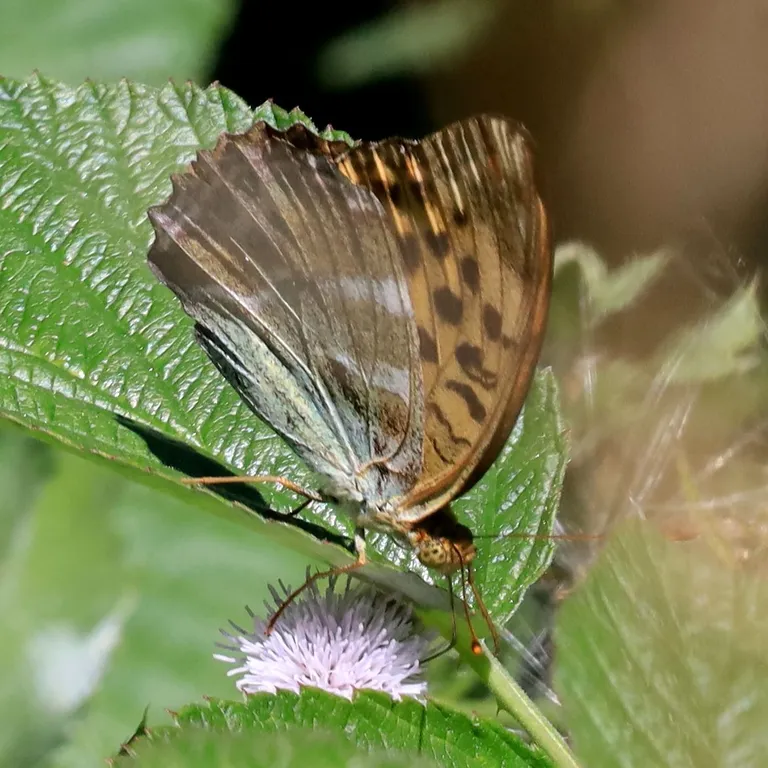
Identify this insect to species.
Argynnis paphia
